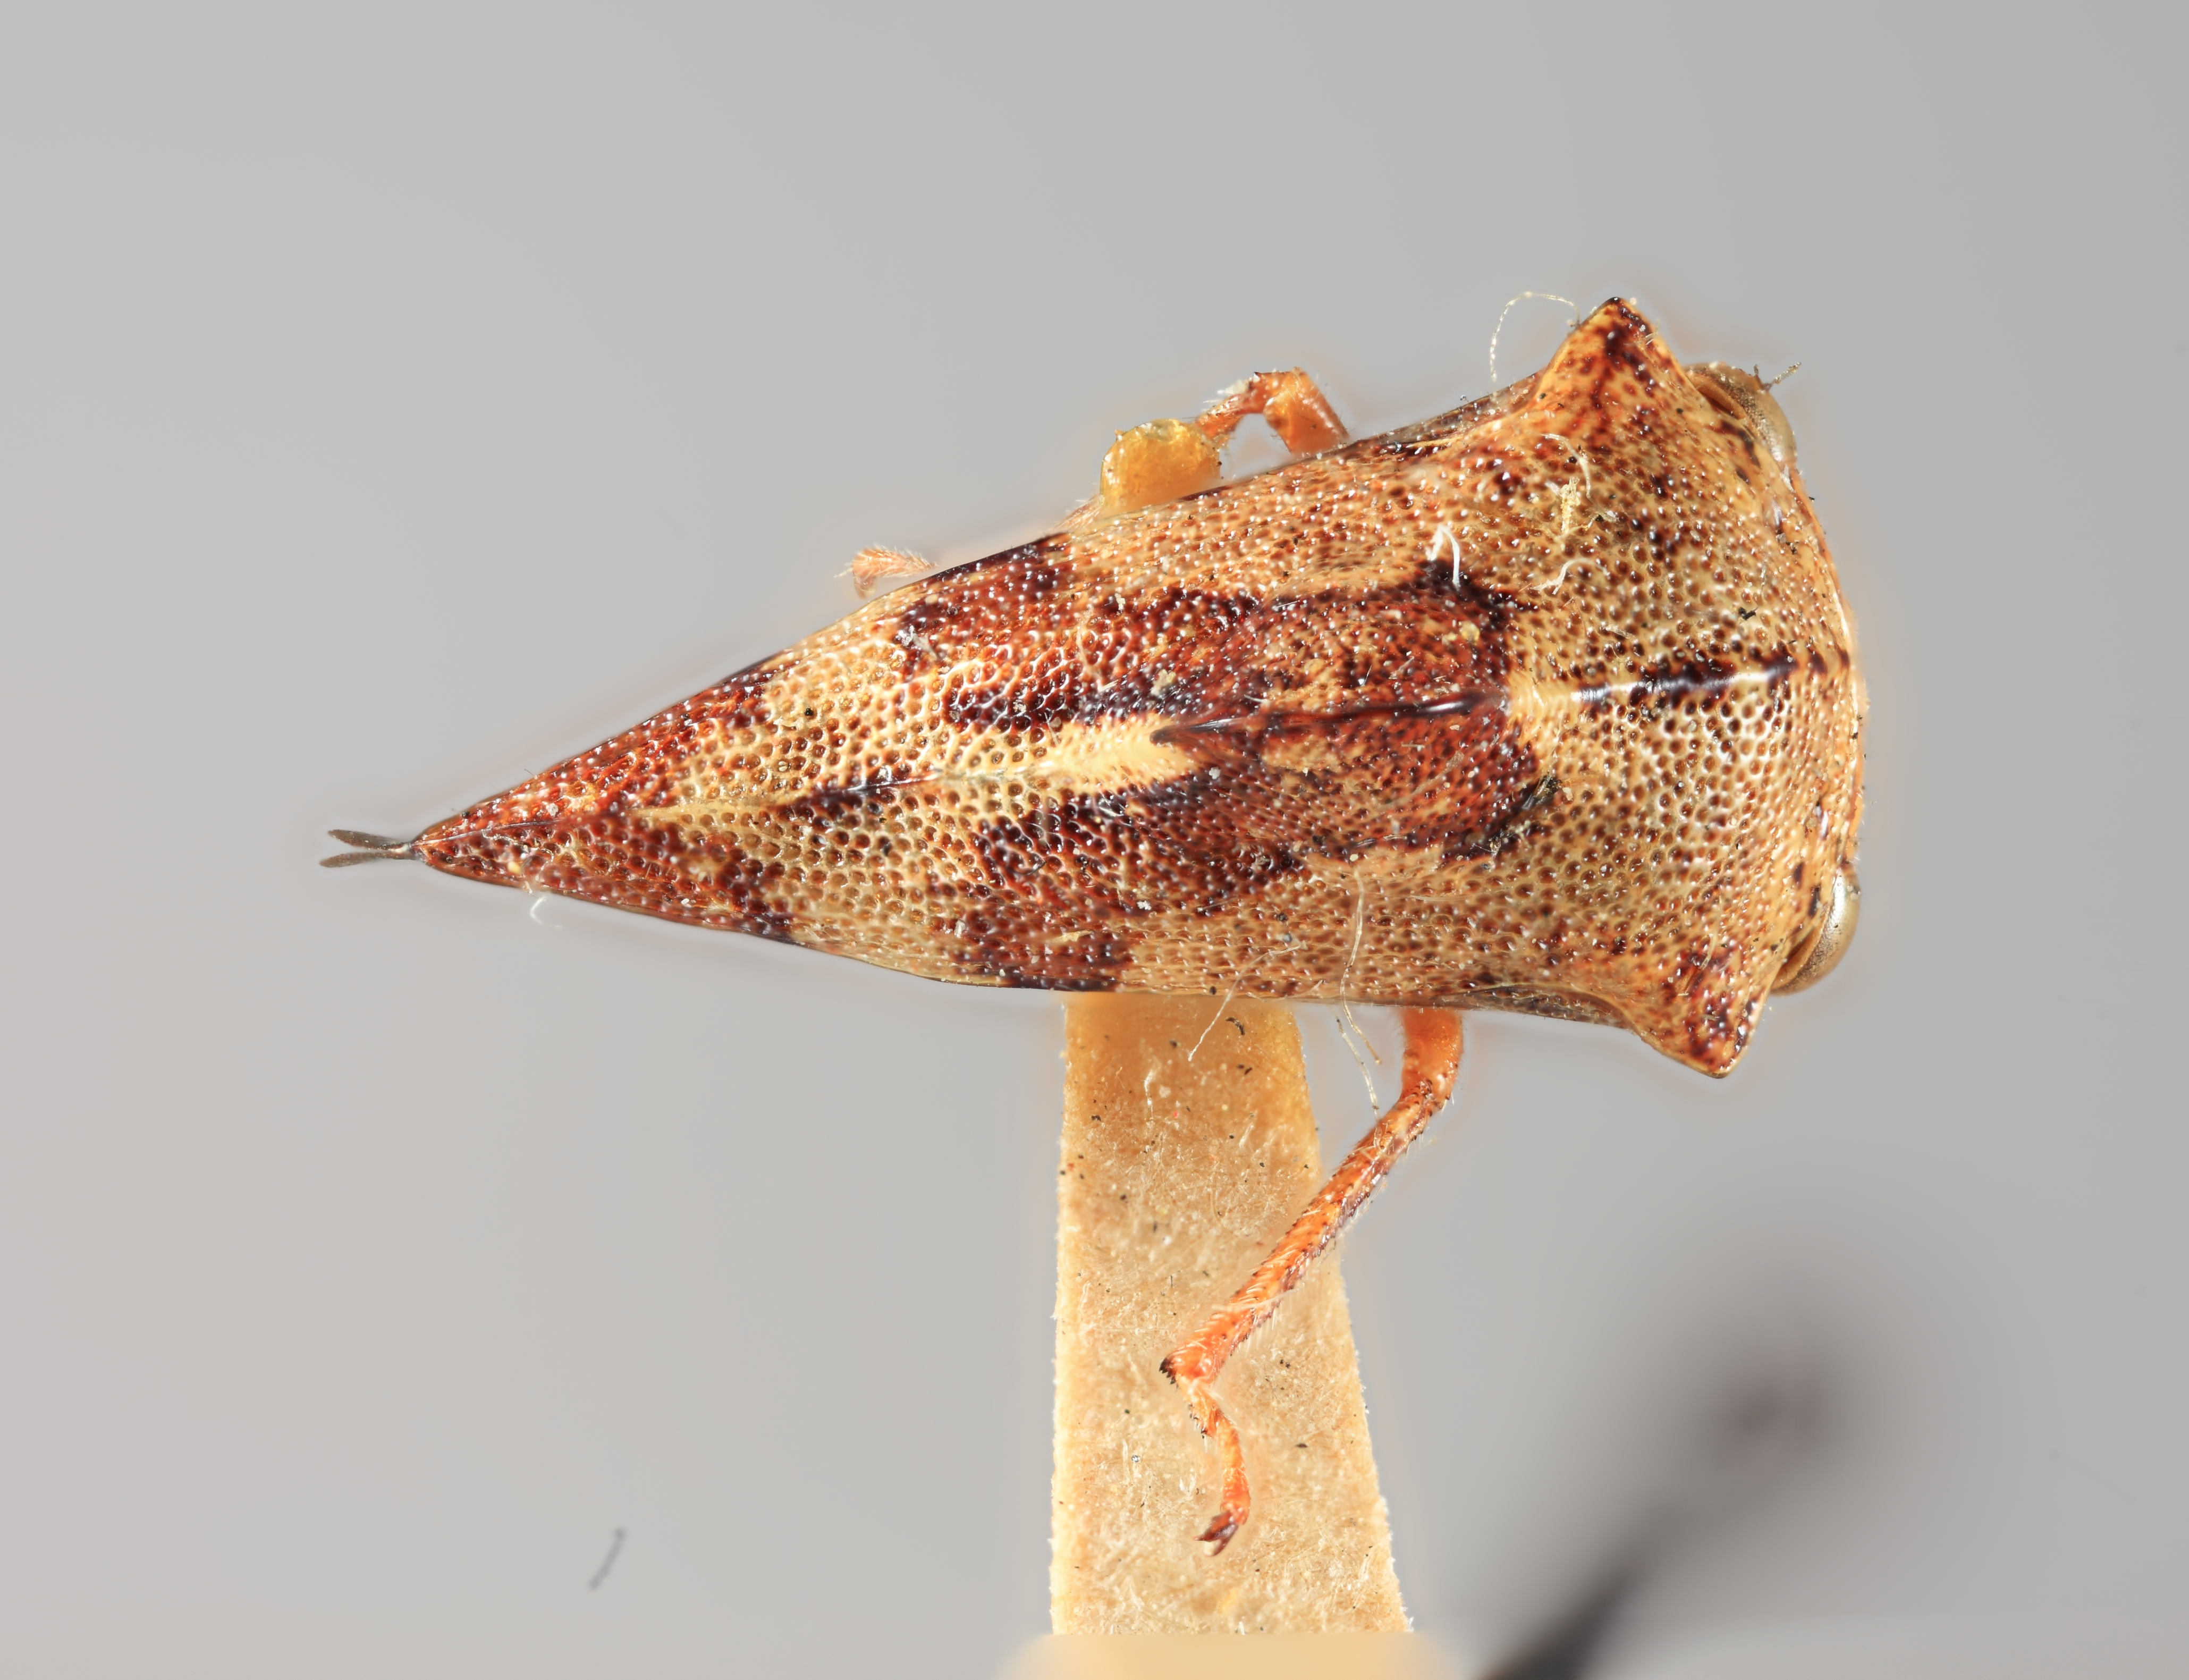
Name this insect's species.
Palonica portolo
